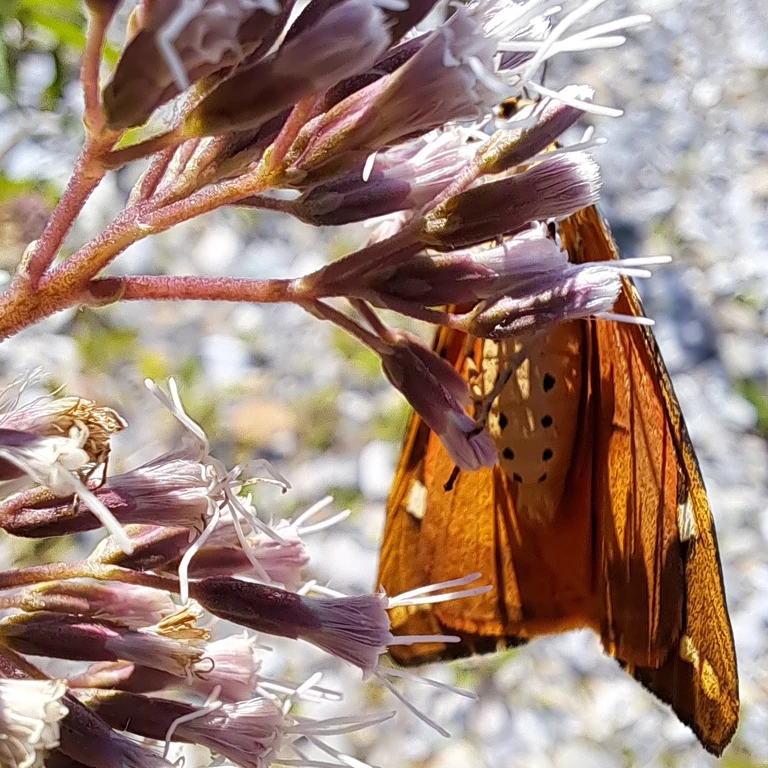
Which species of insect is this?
Euplagia quadripunctaria
